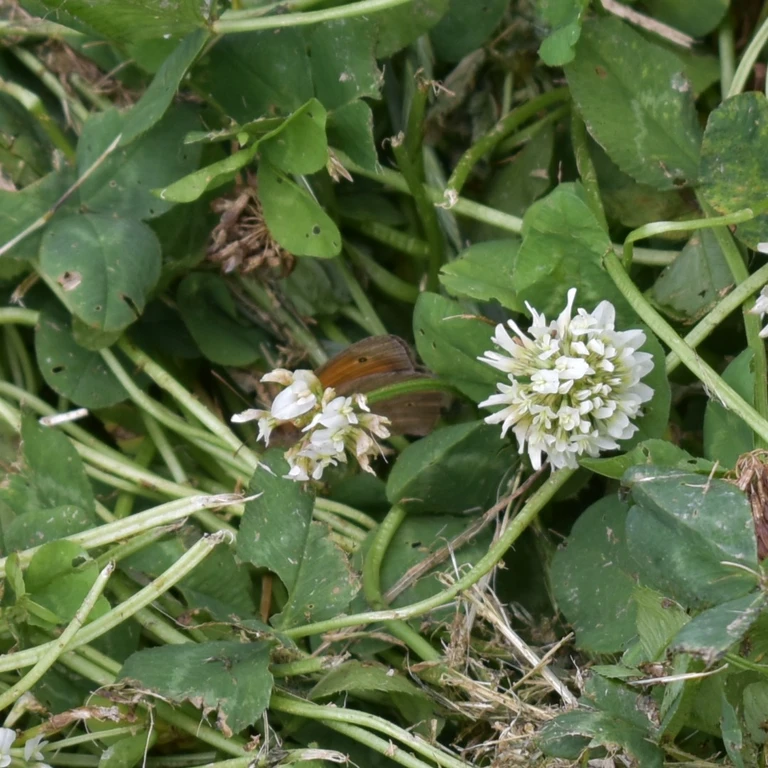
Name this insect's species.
Maniola jurtina
